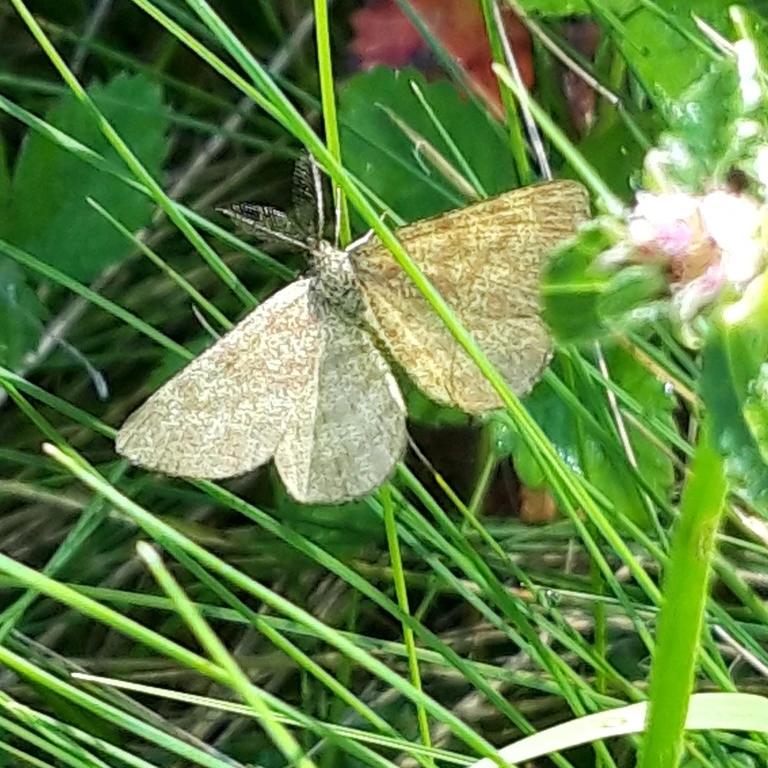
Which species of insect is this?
Ematurga atomaria
